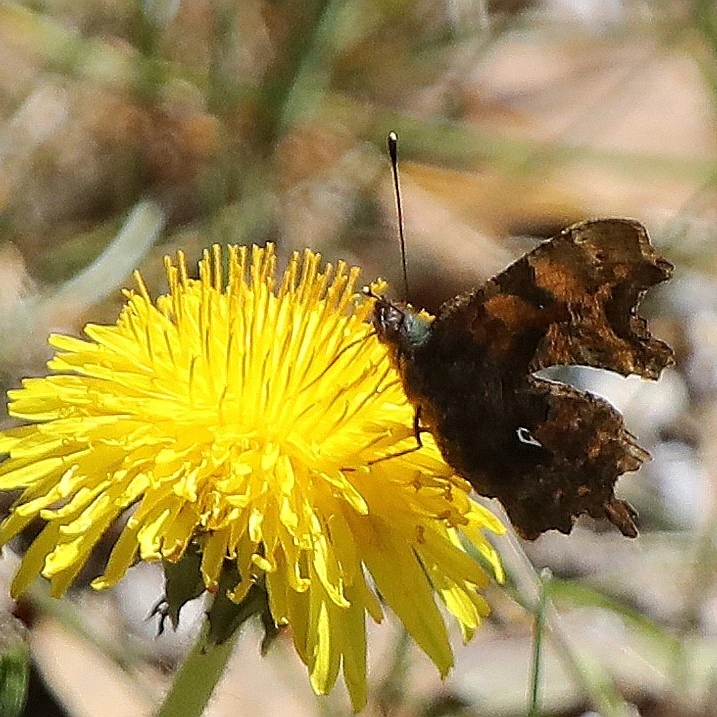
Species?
Polygonia c-album
